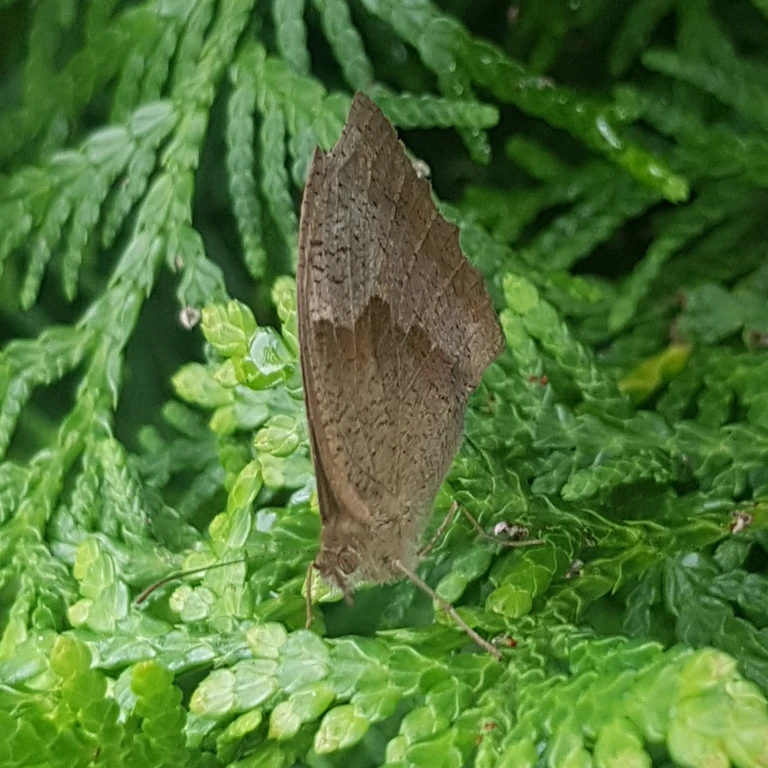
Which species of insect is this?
Maniola jurtina
